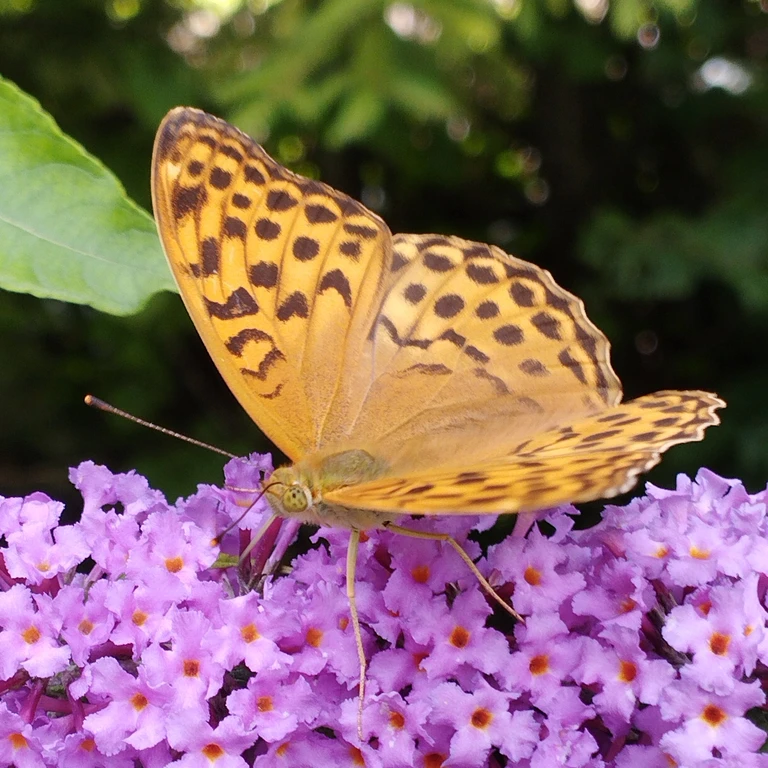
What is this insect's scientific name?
Argynnis paphia
